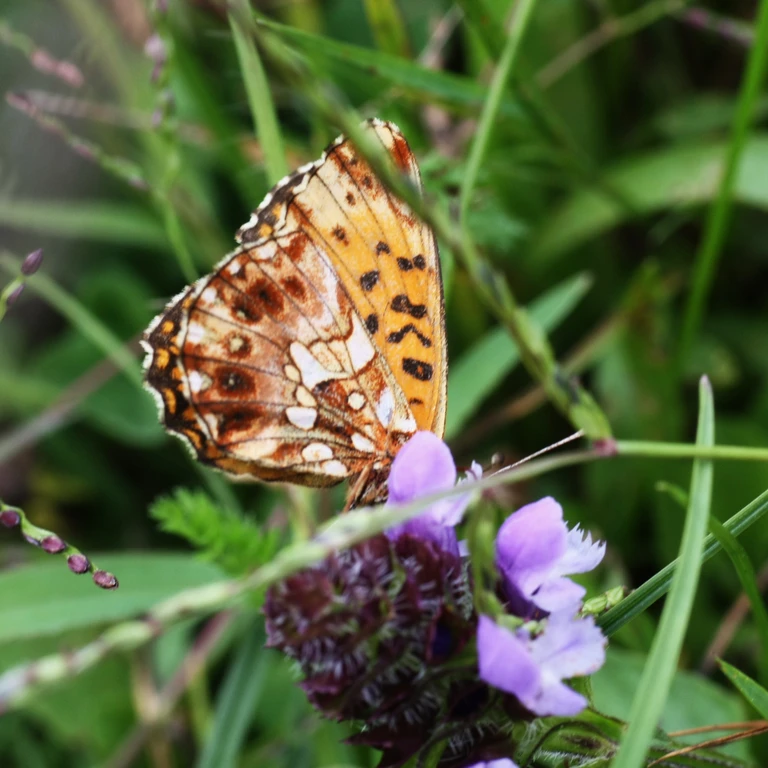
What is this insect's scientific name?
Boloria dia
